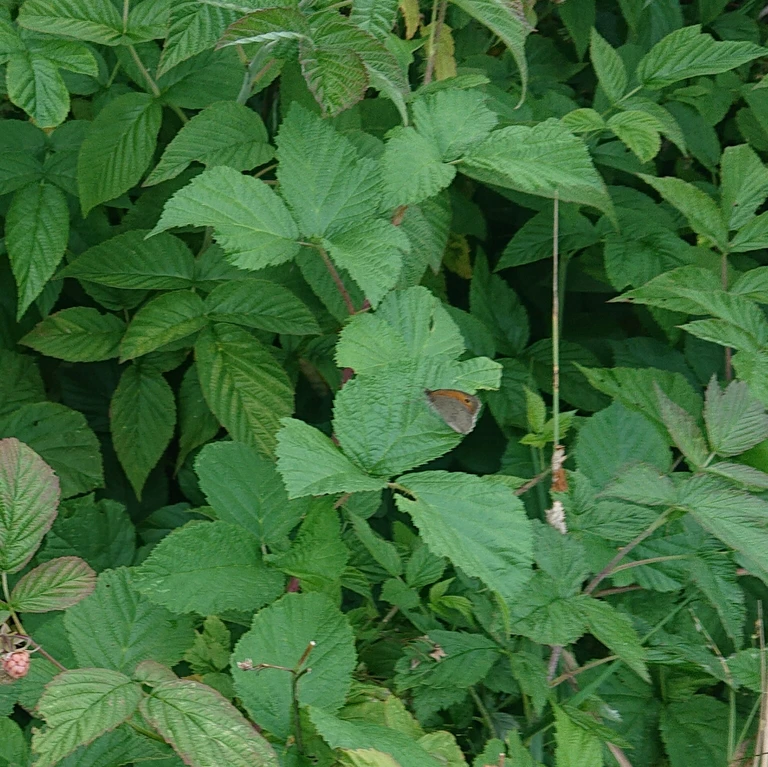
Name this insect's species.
Maniola jurtina
